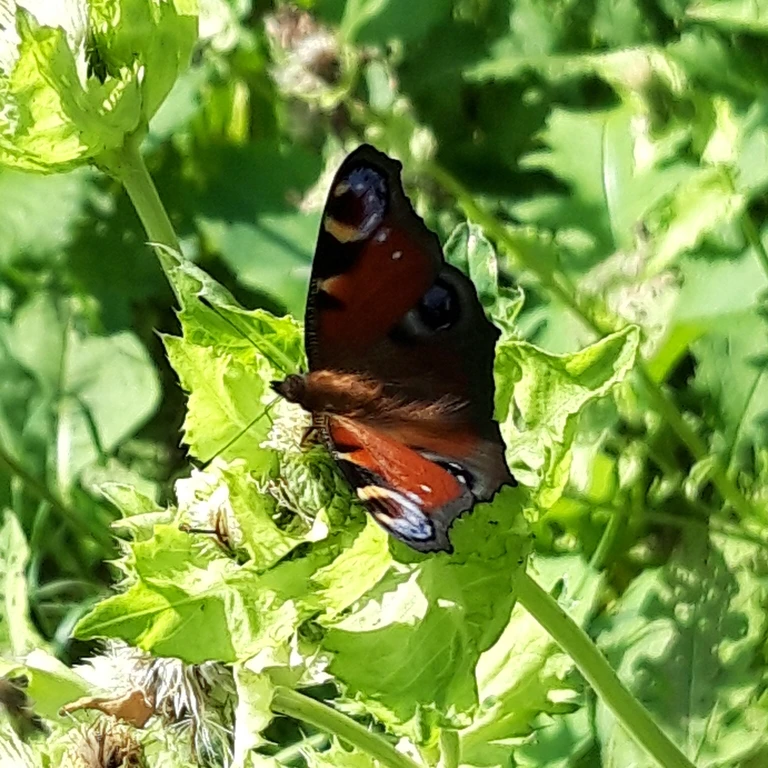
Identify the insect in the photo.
Aglais io
